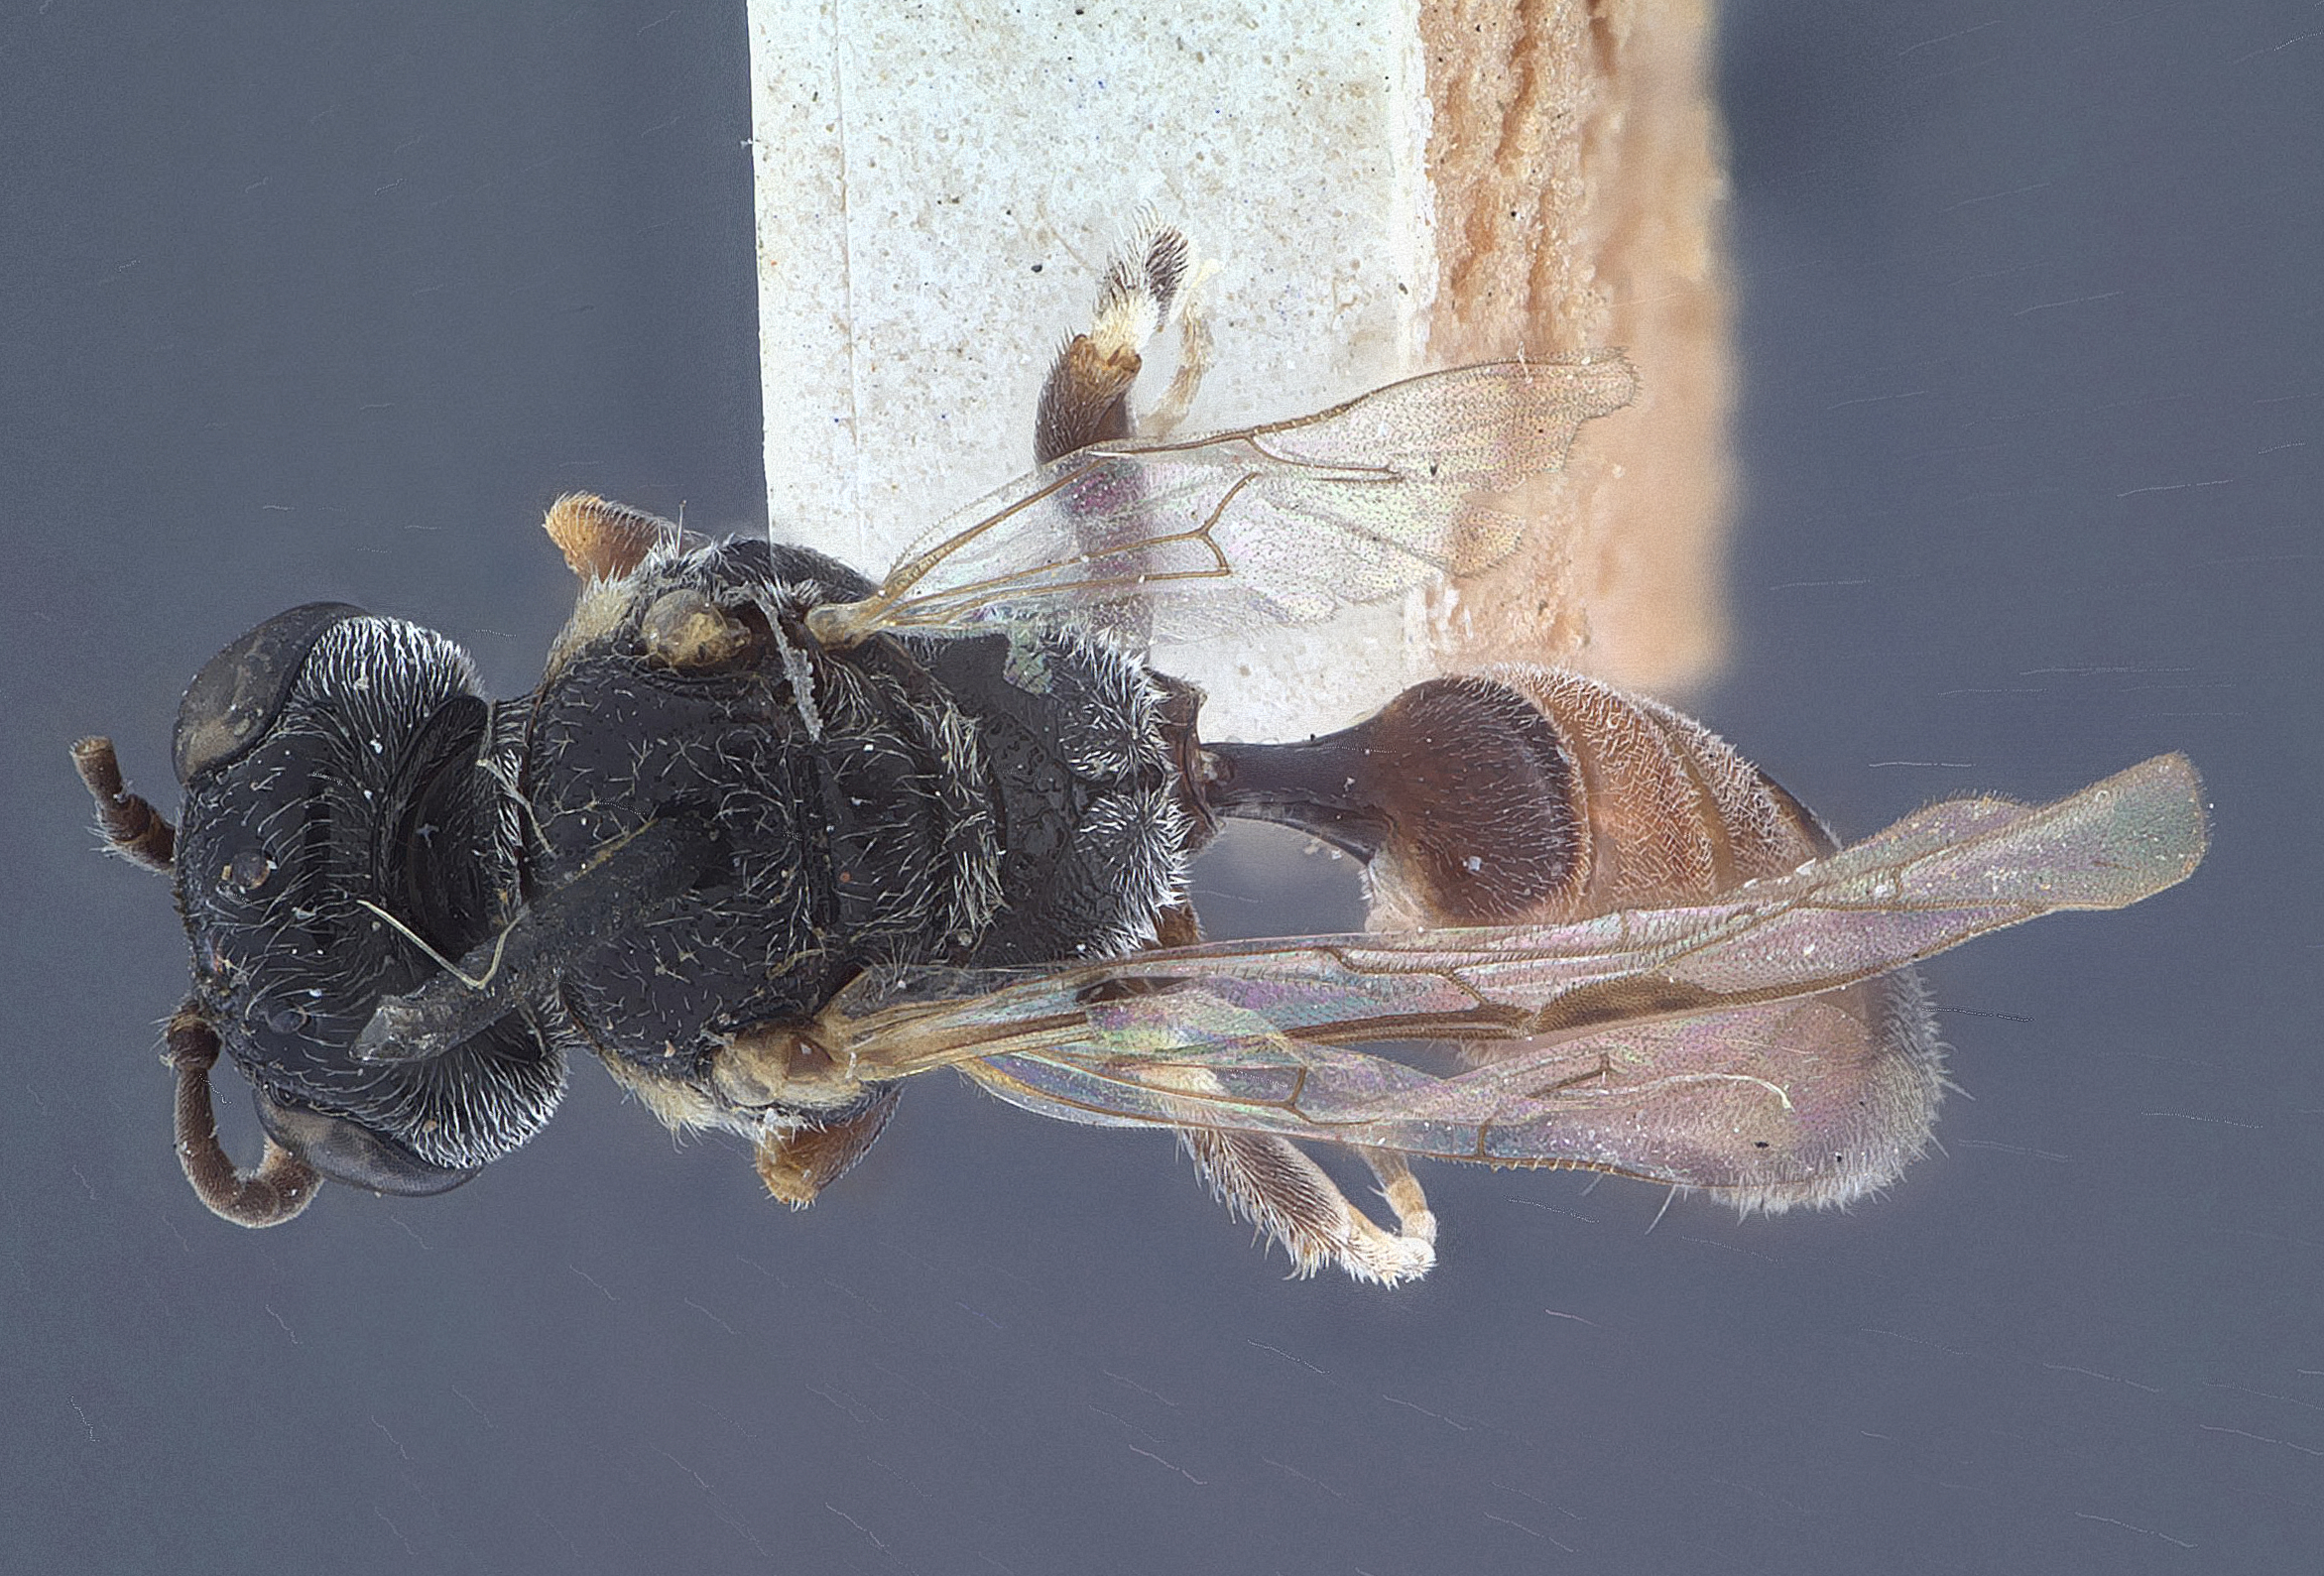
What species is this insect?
Neofoxia sayi
